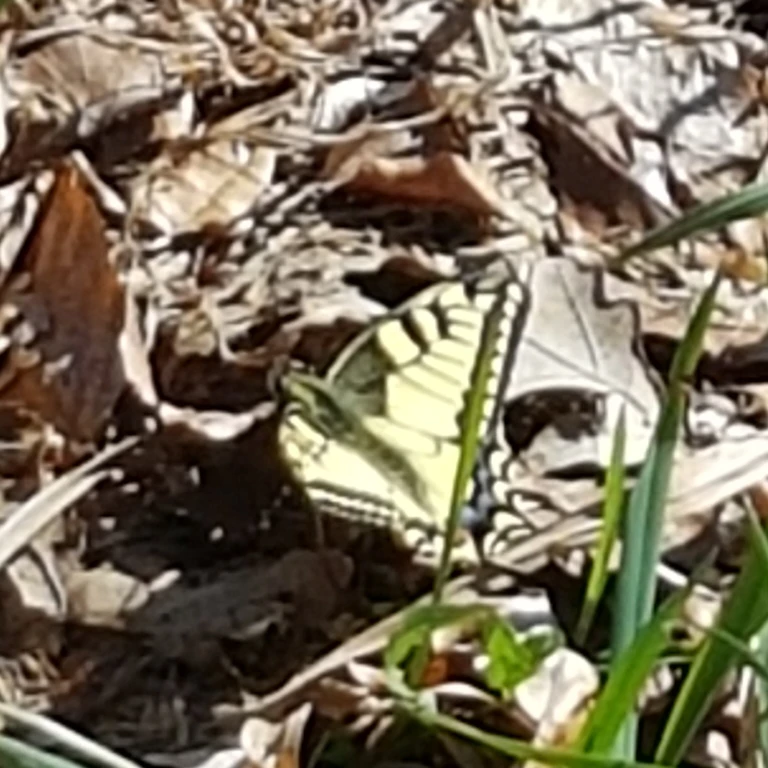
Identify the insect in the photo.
Papilio machaon
